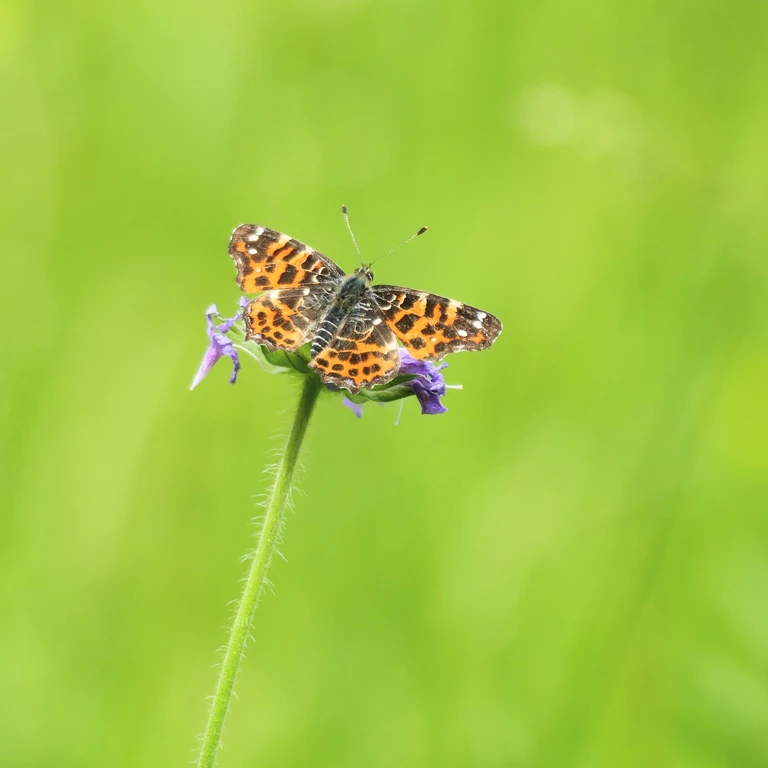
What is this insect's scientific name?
Araschnia levana
